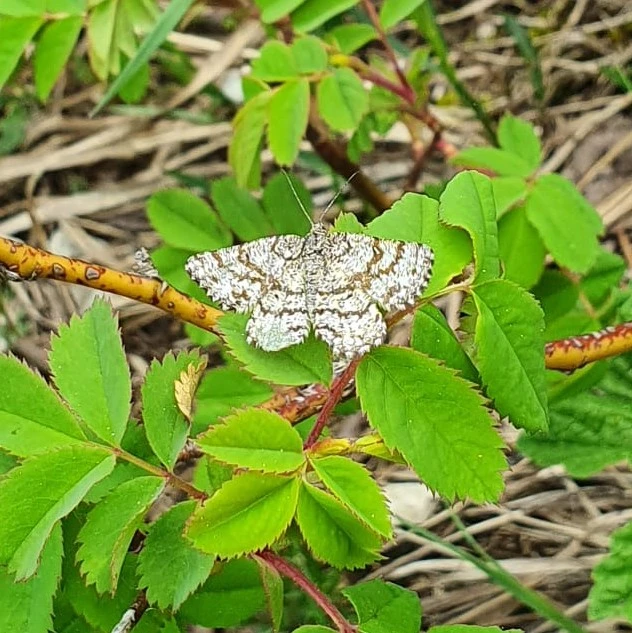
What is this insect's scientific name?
Ematurga atomaria
